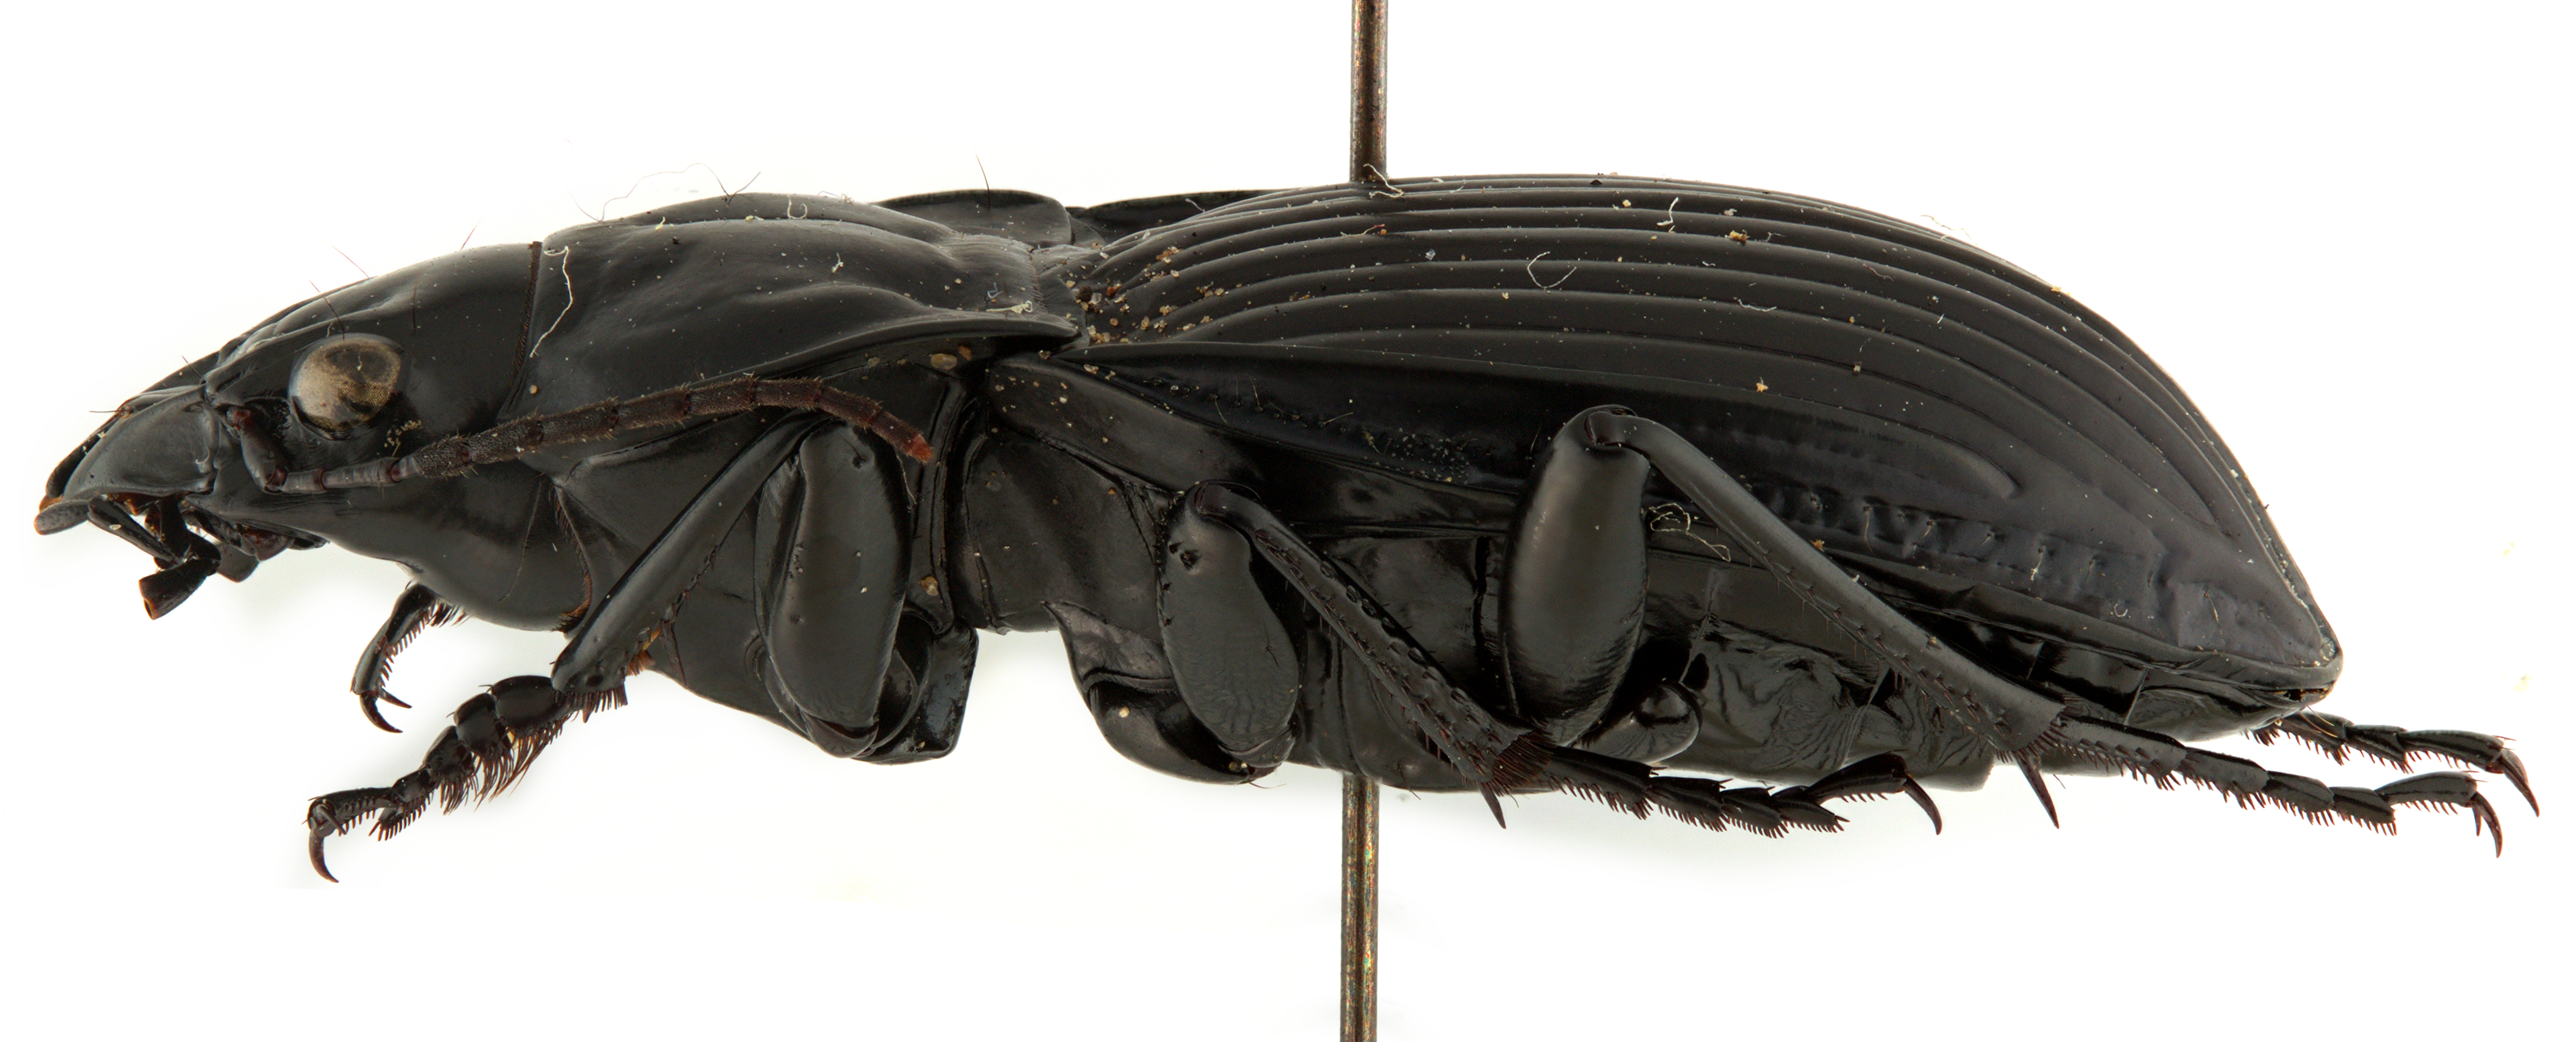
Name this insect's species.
Dicaelus costatus
